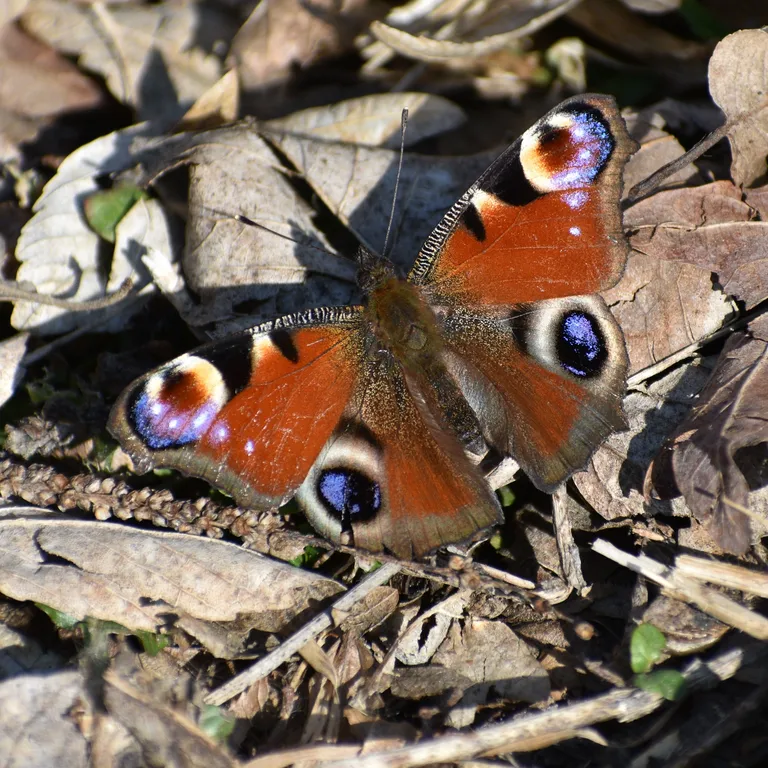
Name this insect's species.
Aglais io
